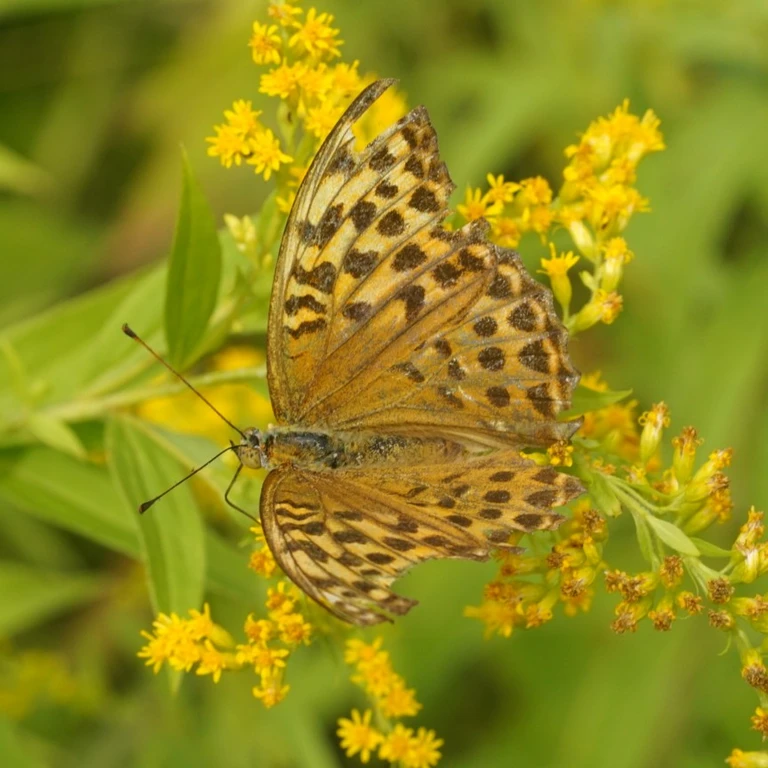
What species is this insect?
Argynnis paphia
